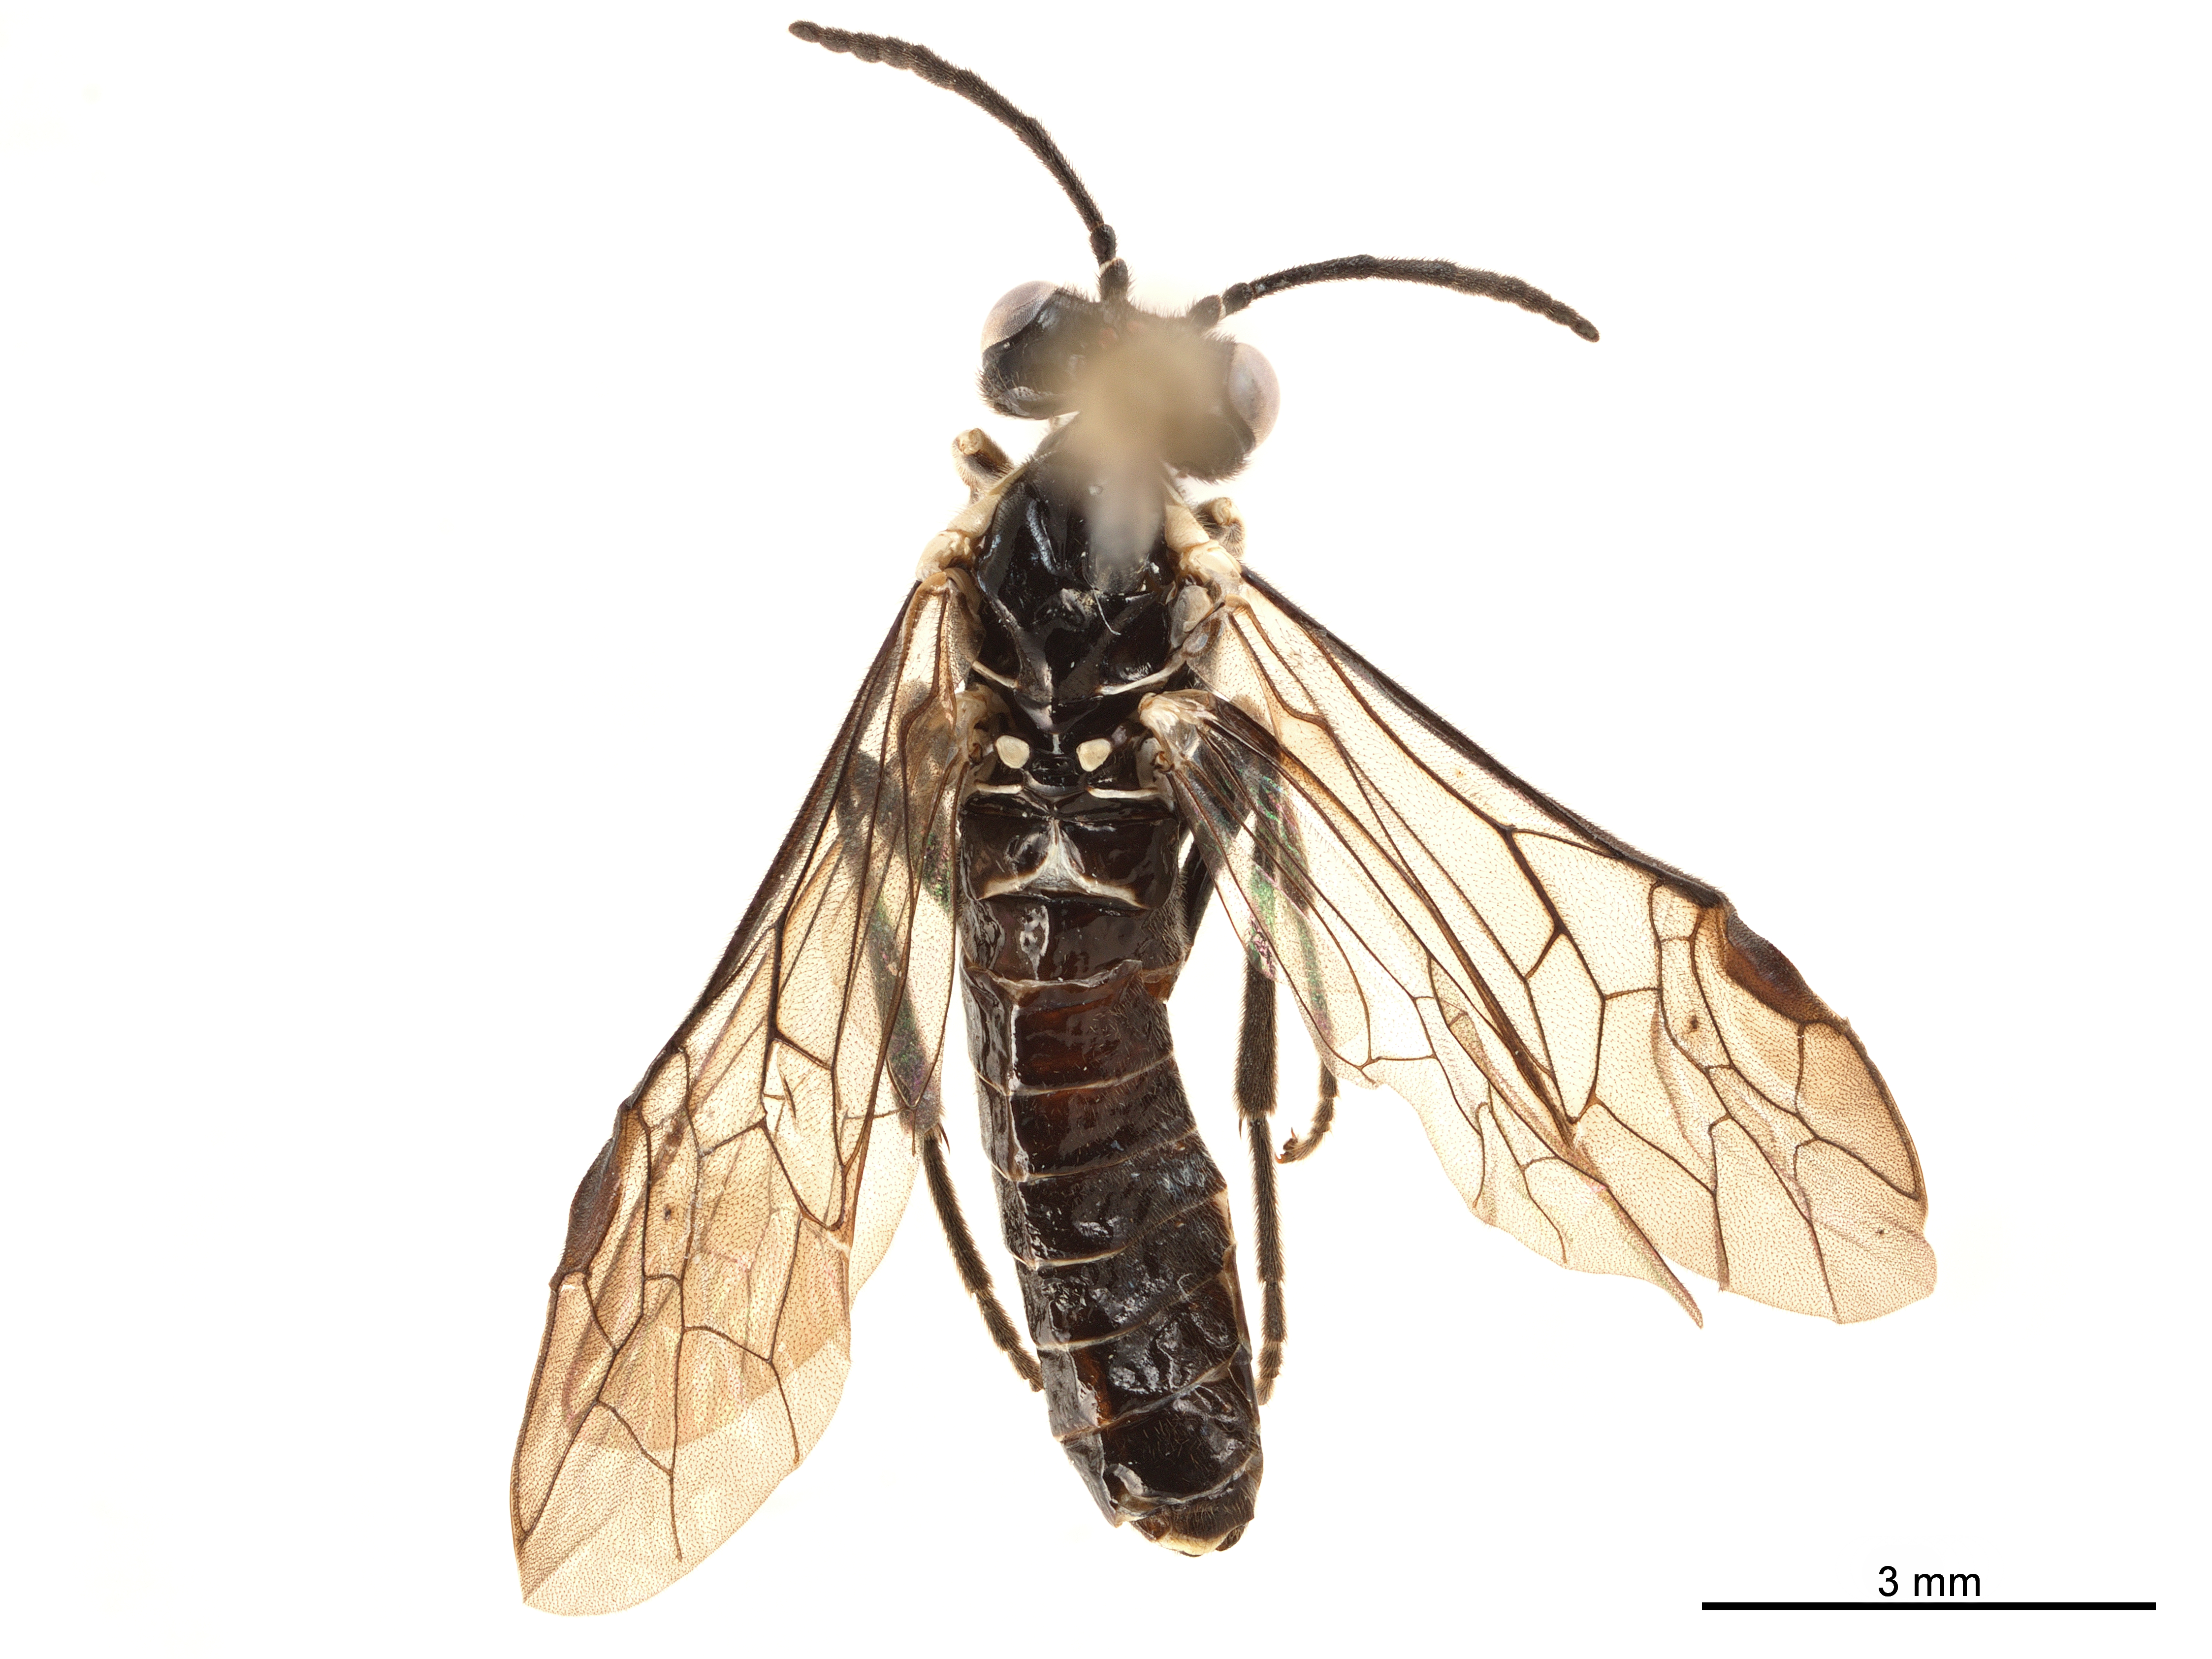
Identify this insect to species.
Stromboceridea albilabris
